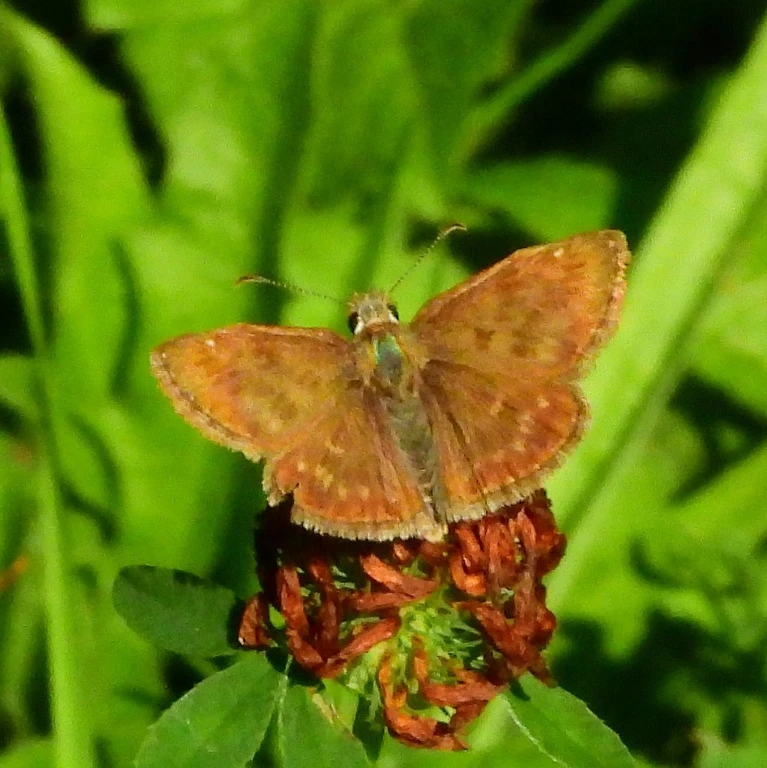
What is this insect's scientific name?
Erynnis tages
